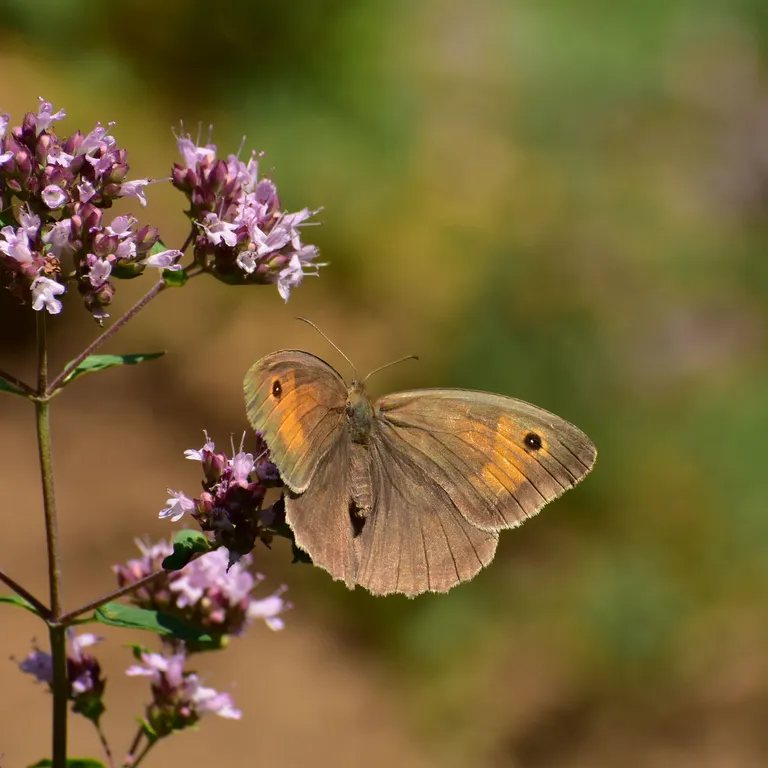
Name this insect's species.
Maniola jurtina
